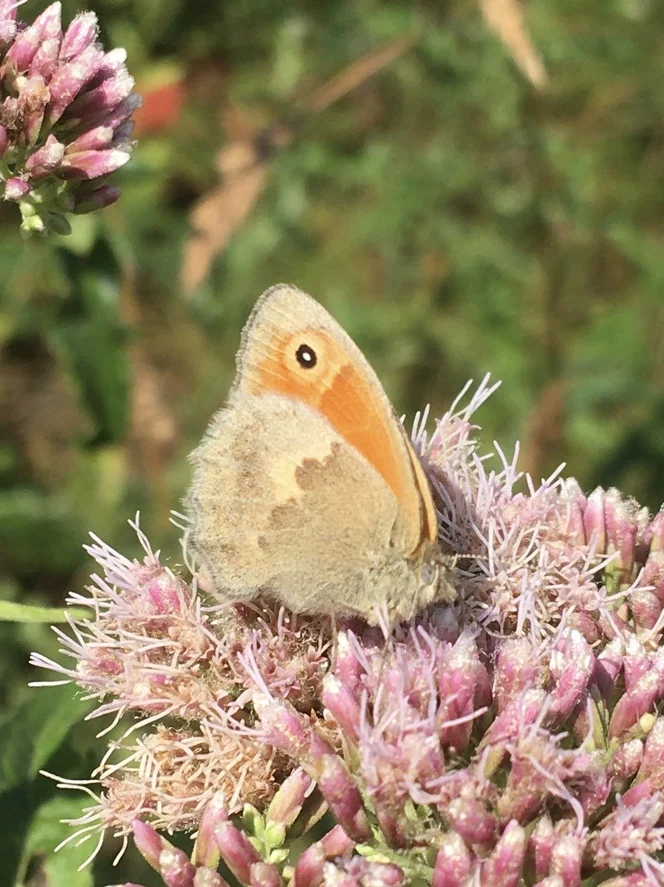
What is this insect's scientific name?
Coenonympha pamphilus
